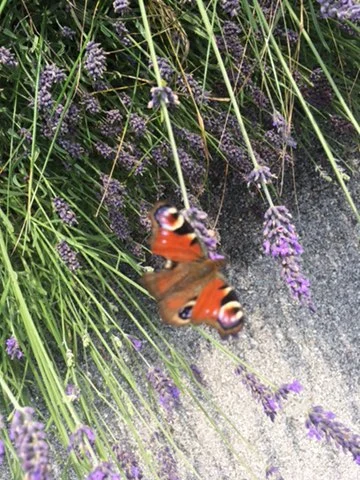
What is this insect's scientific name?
Aglais io
